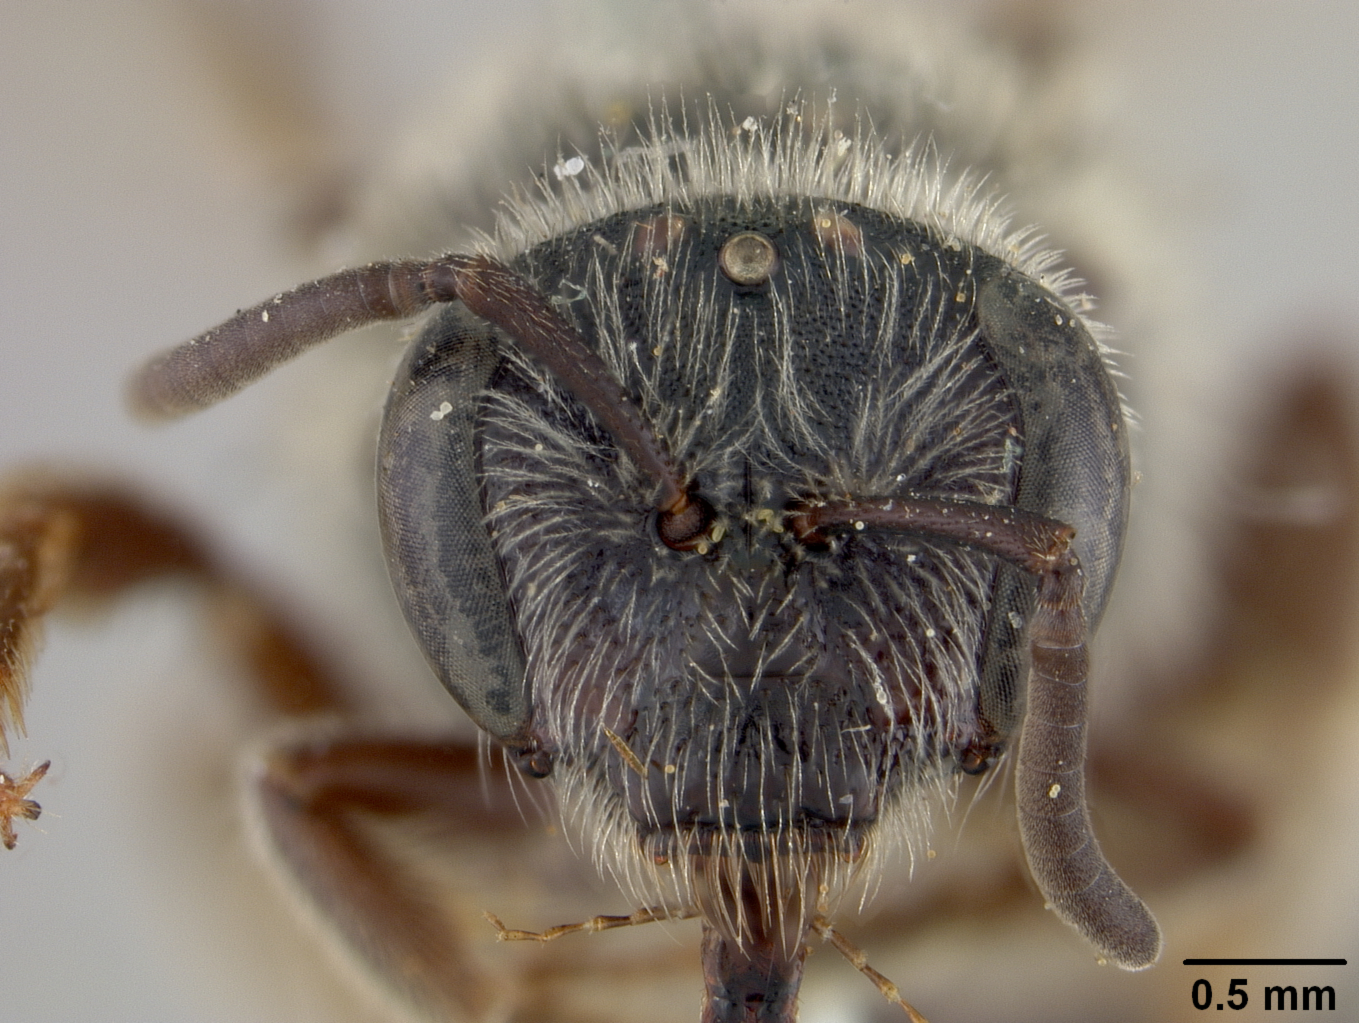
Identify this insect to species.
Halictus cyaneiceps
